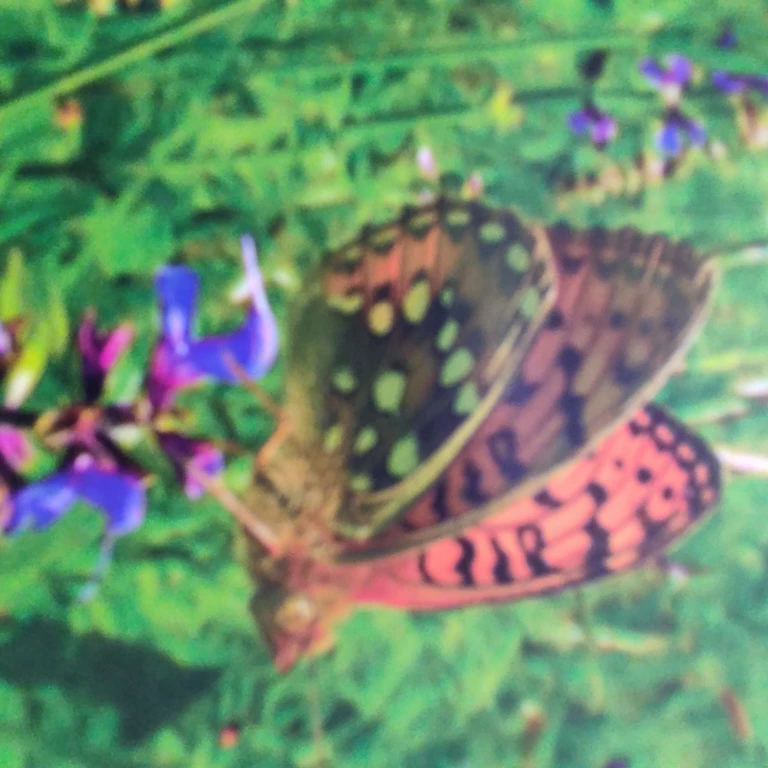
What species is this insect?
Speyeria aglaja
